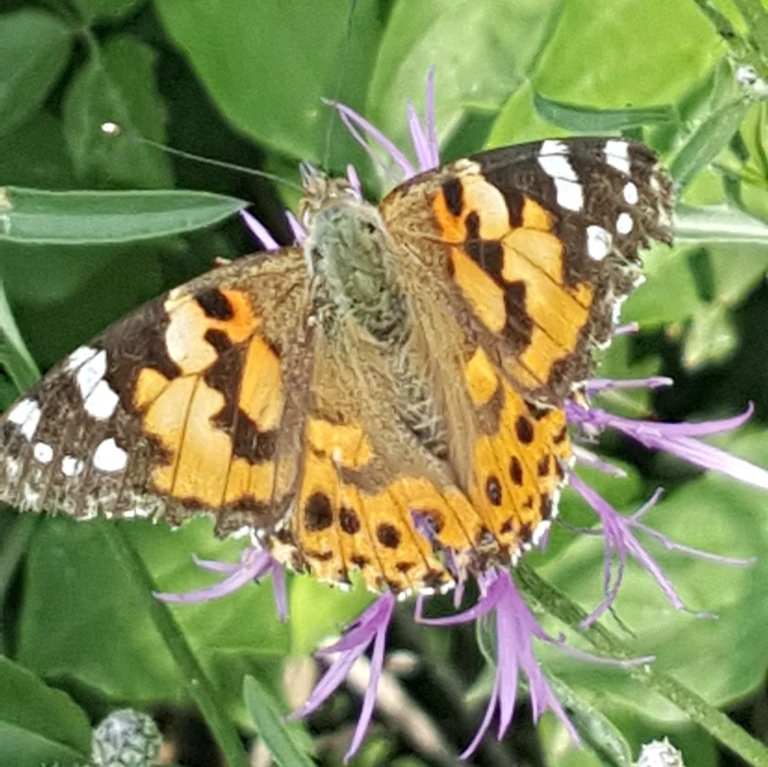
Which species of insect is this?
Vanessa cardui
